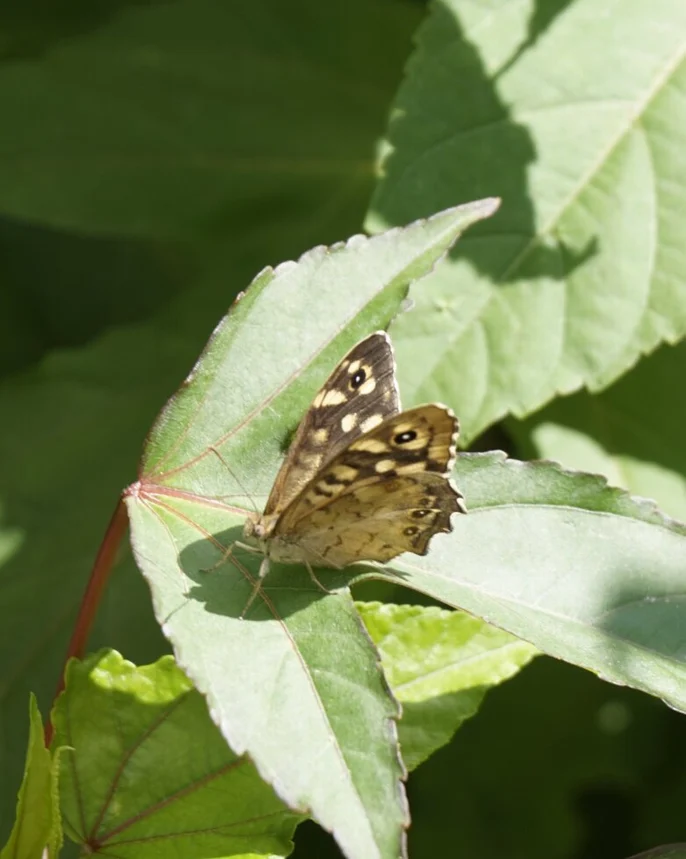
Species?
Pararge aegeria
